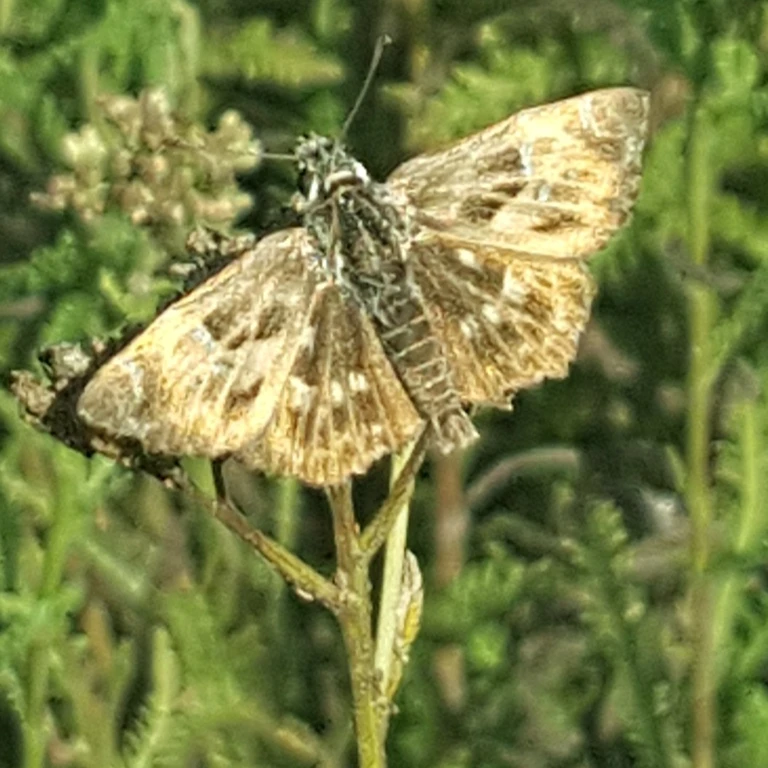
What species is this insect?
Carcharodus alceae
